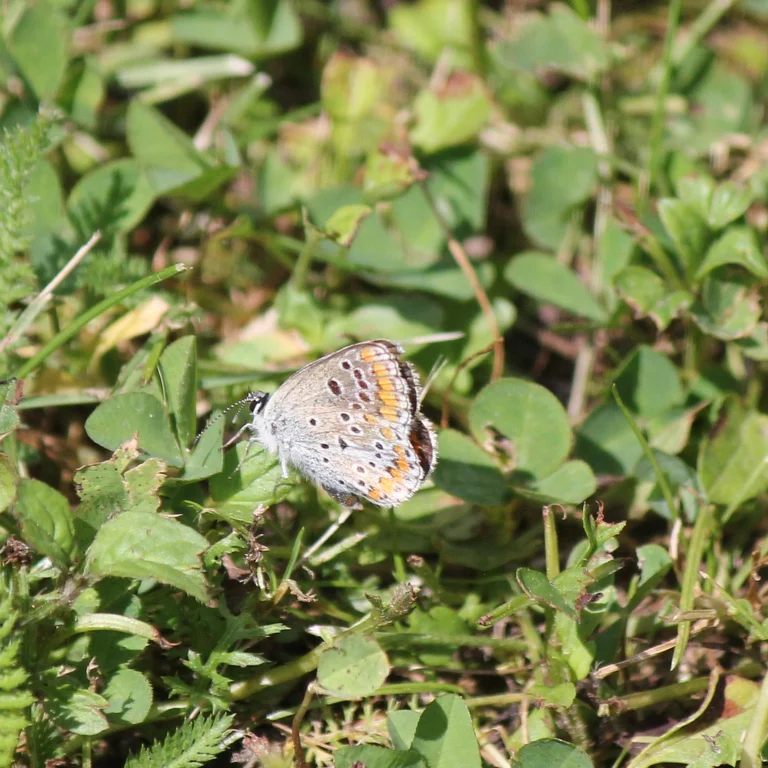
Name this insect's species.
Aricia agestis/artaxerxes
